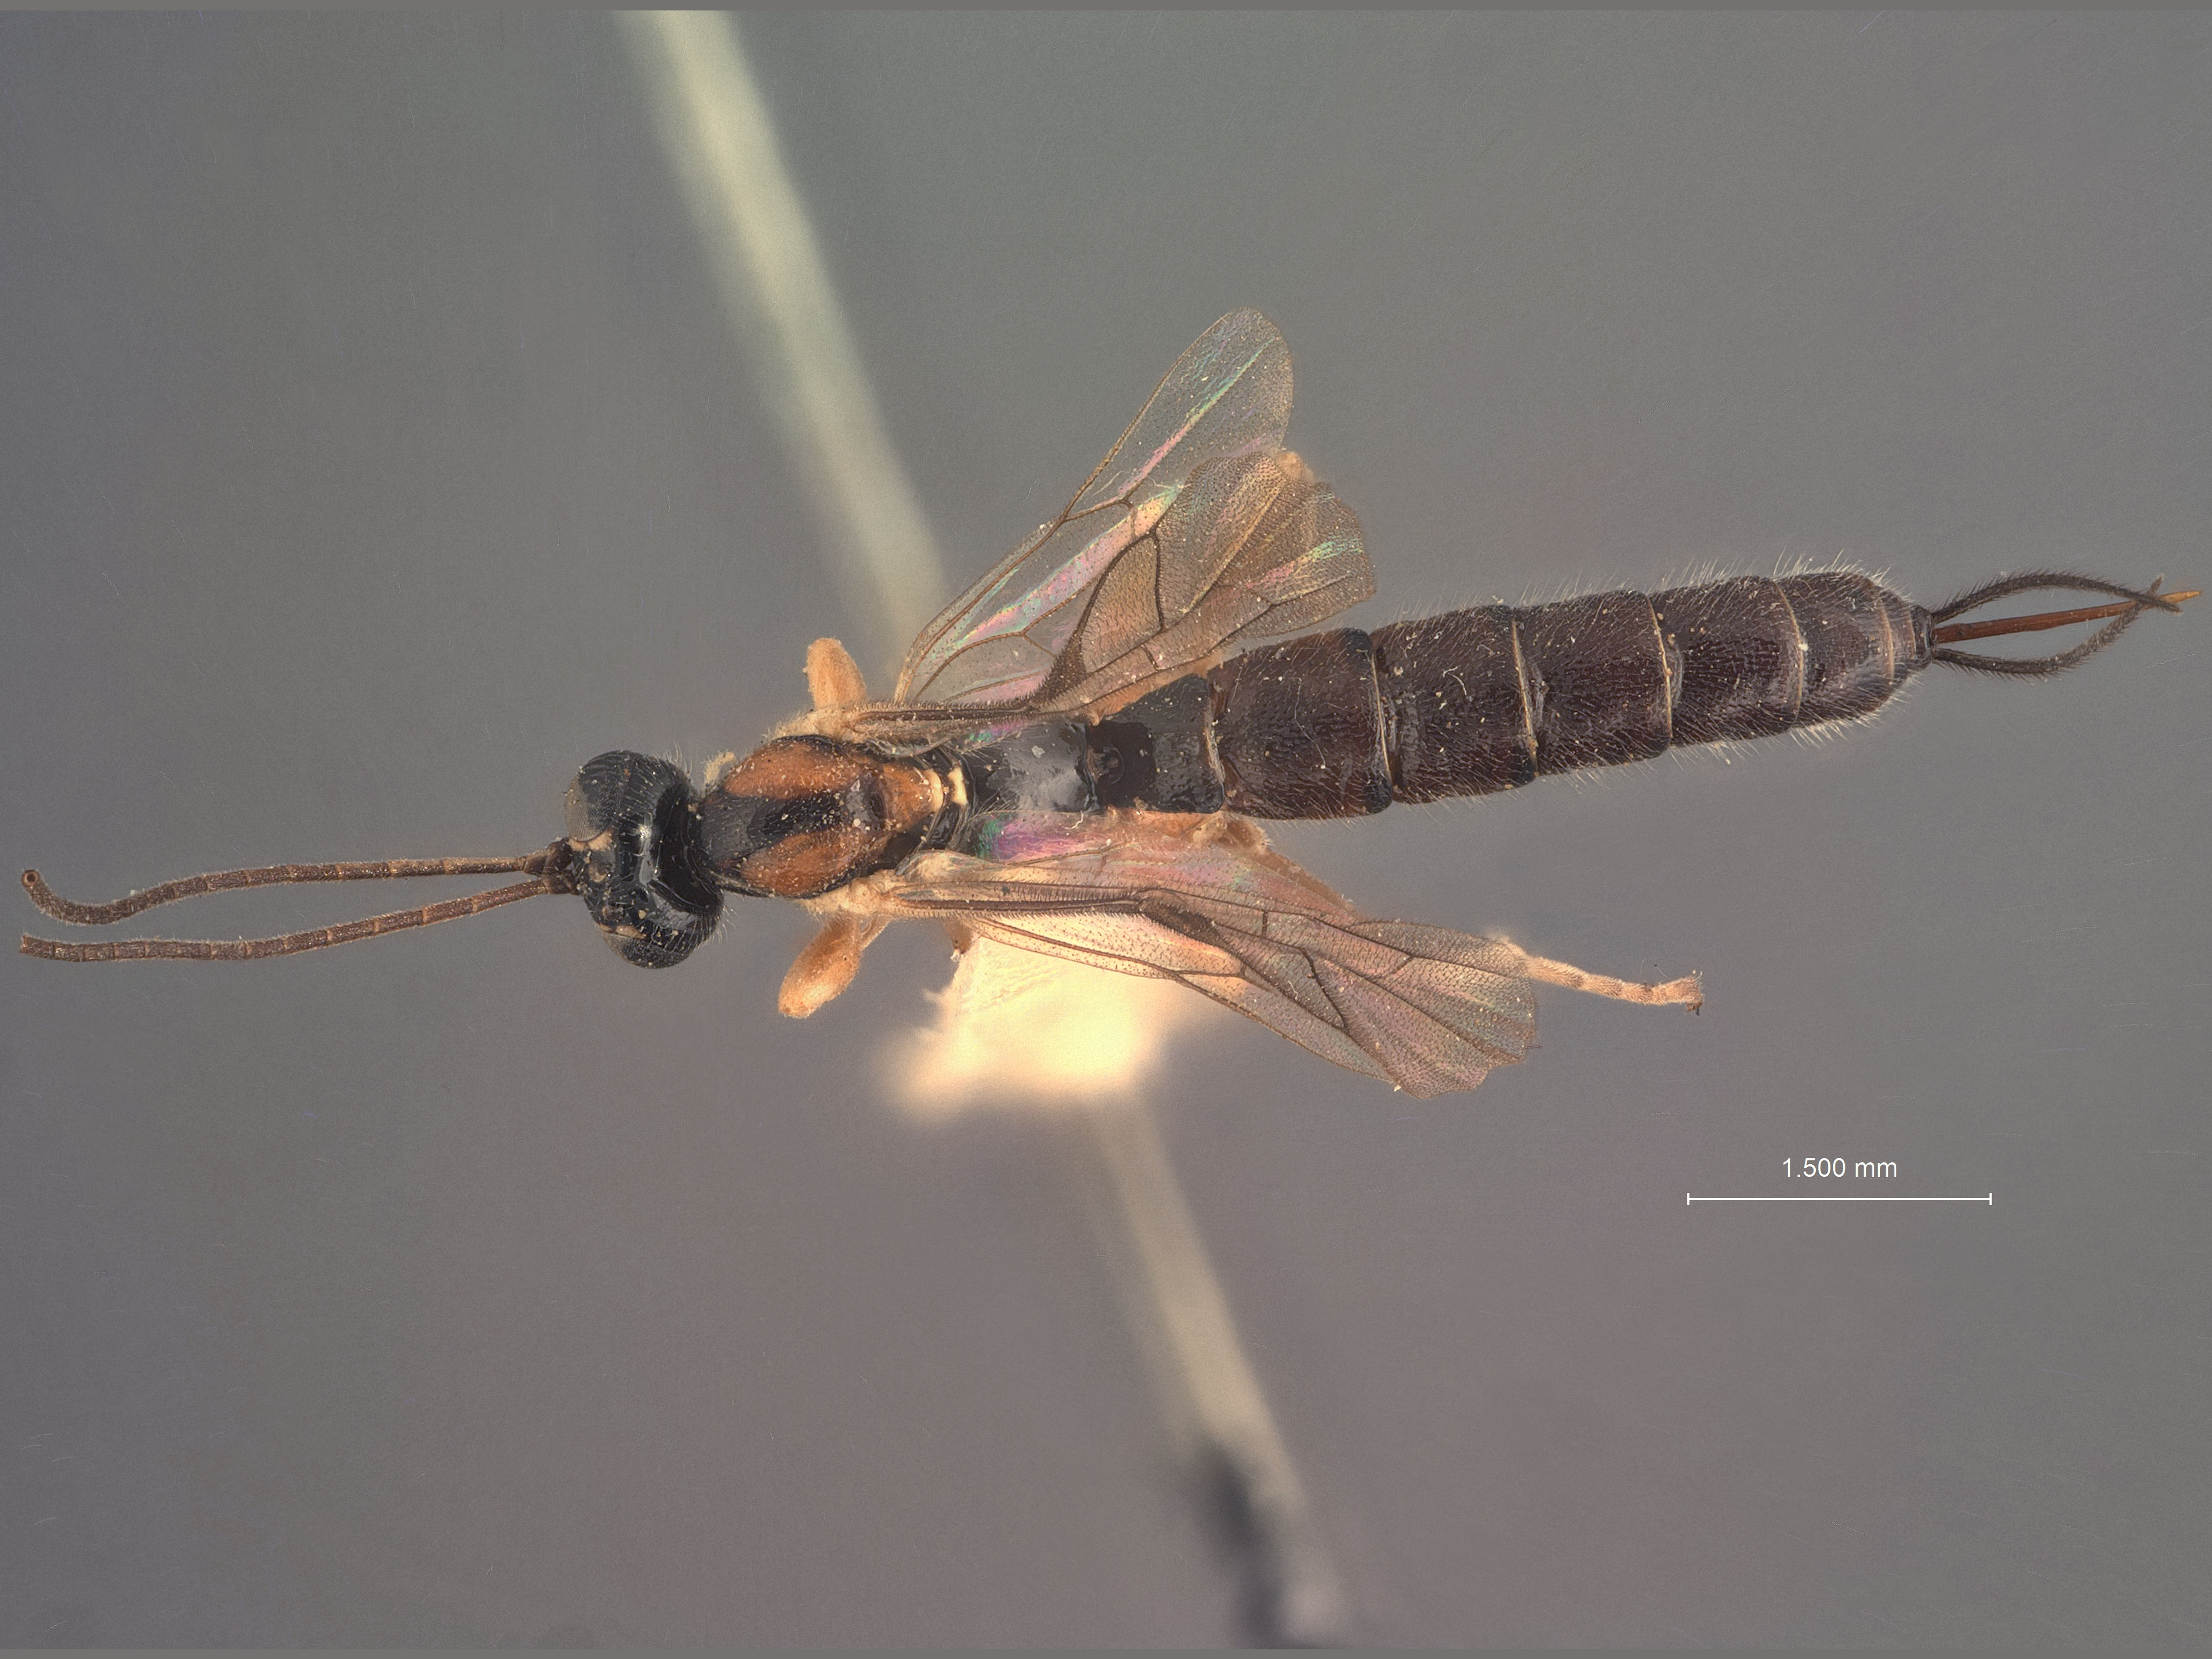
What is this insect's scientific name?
Clistopyga nigrifrons
